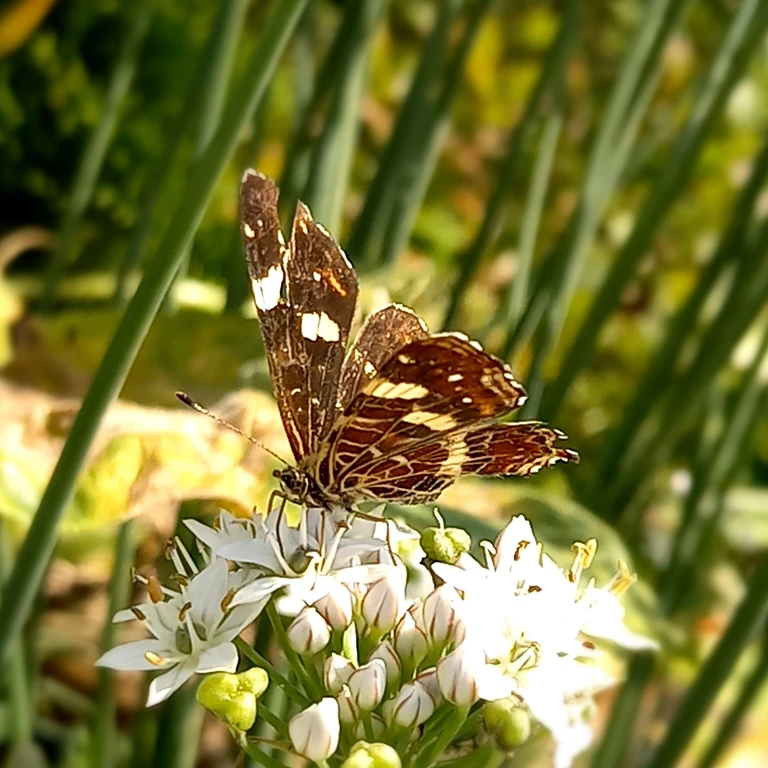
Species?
Araschnia levana
